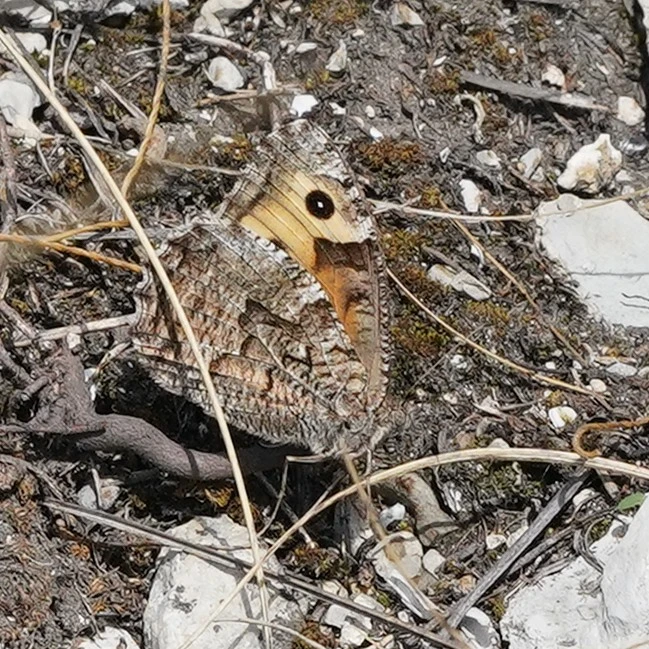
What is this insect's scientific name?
Hipparchia semele
